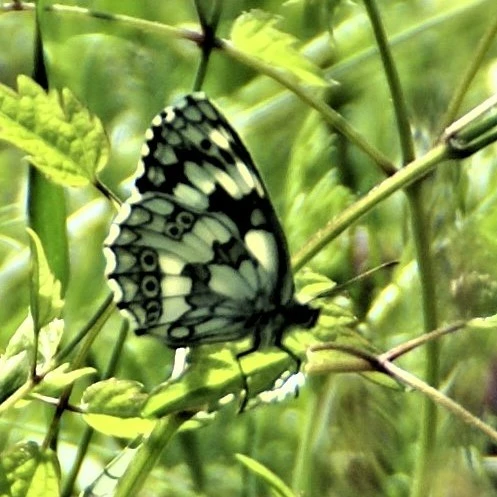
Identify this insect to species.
Melanargia galathea
